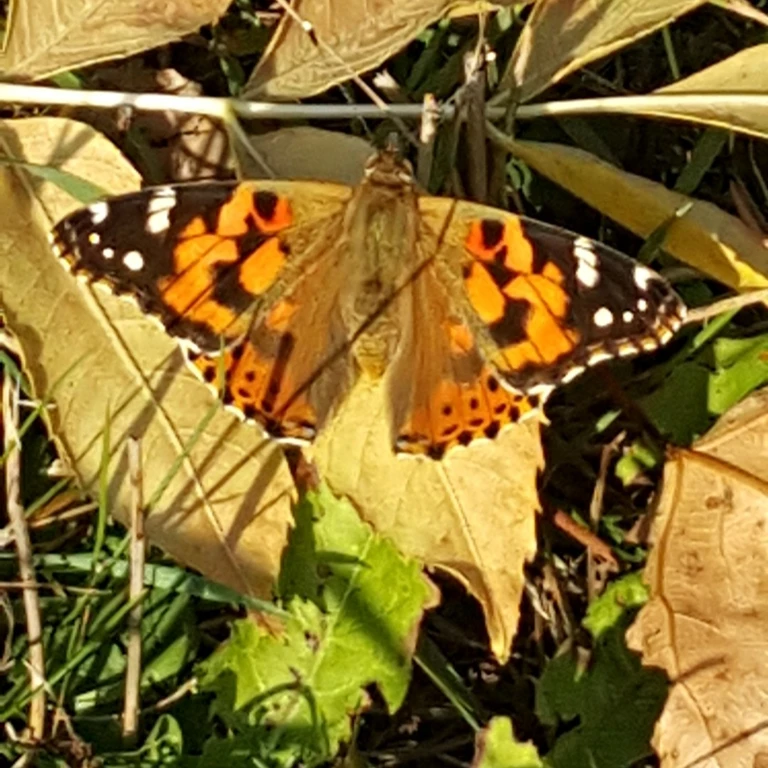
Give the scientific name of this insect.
Vanessa cardui
